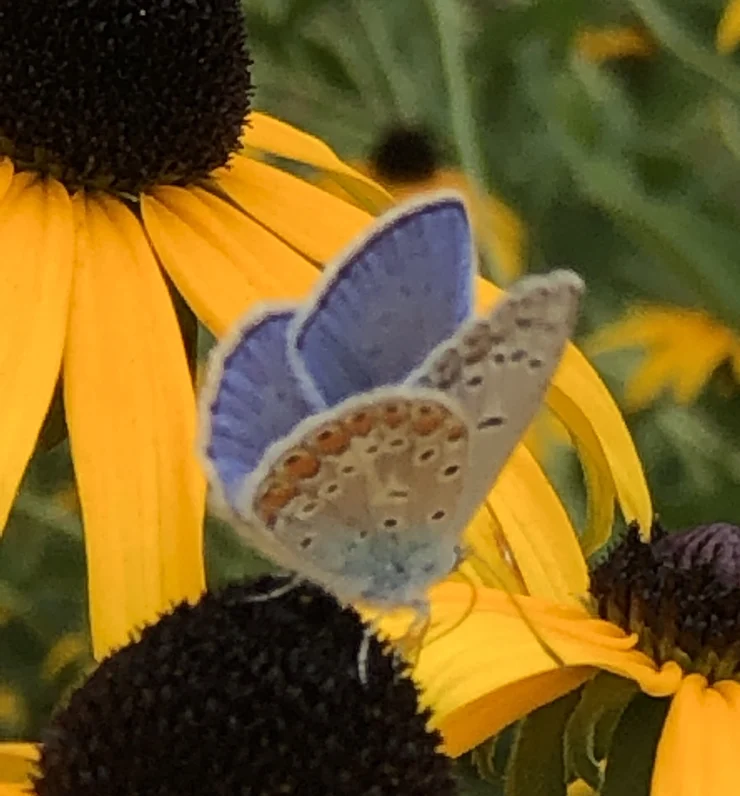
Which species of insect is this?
Polyommatus icarus
